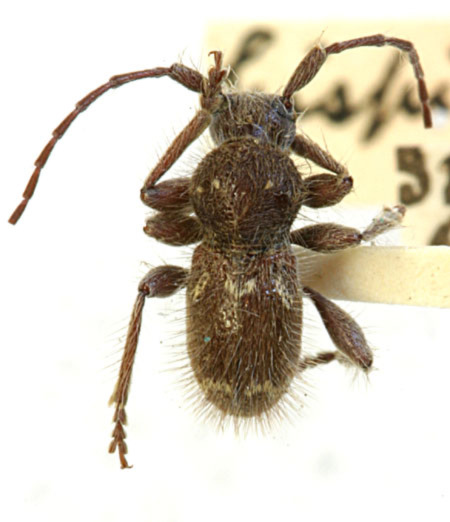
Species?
Ipochus hispidus (also Ipochus fasciatus)
